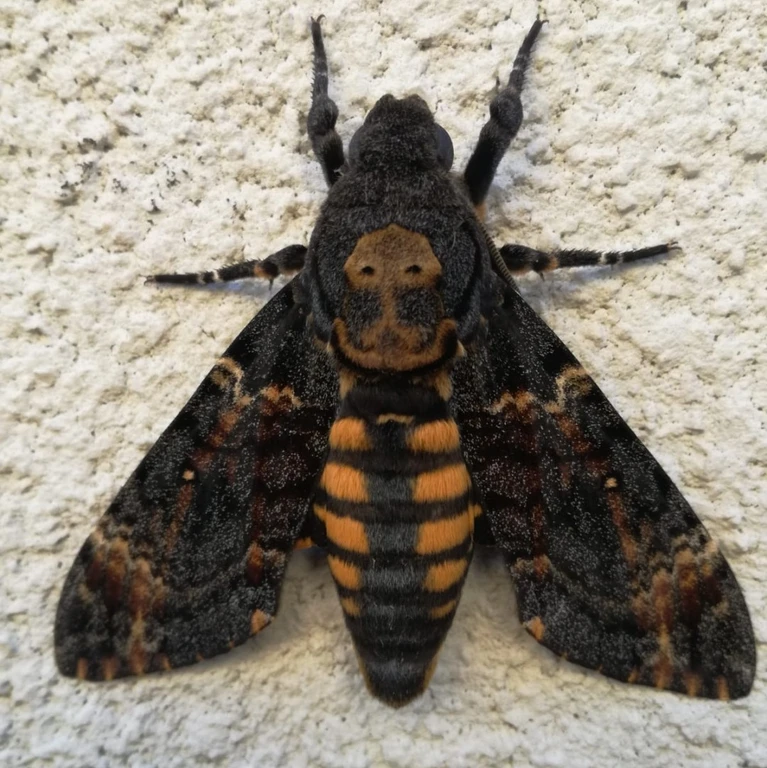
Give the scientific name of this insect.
Acherontia atropos
